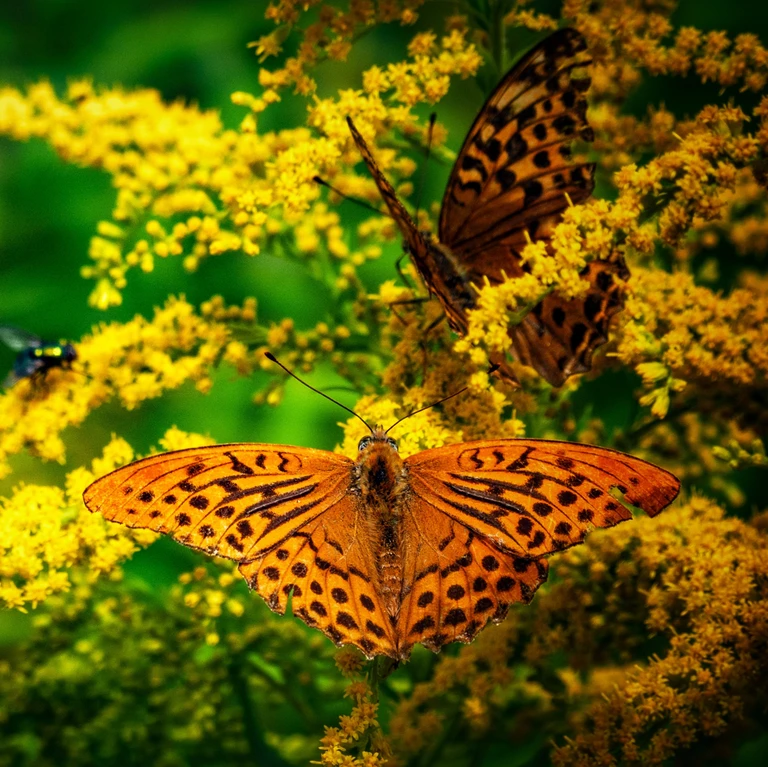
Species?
Argynnis paphia
